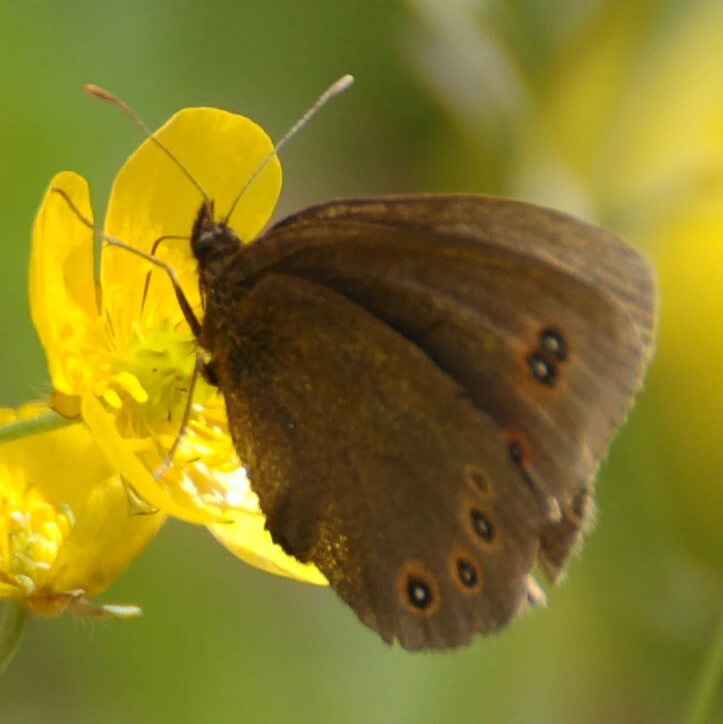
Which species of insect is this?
Erebia medusa
